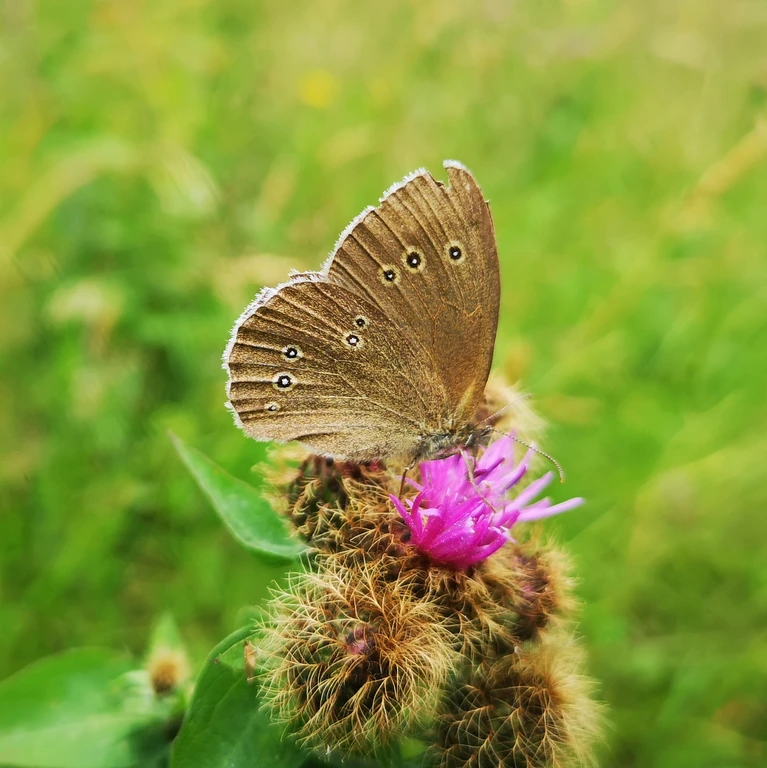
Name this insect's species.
Aphantopus hyperantus
